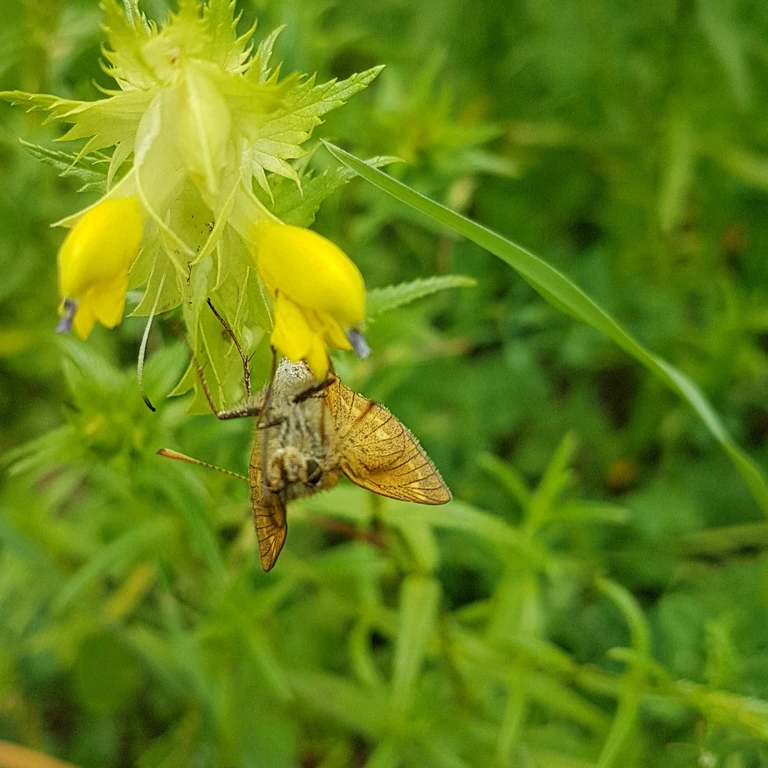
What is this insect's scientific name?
Ochlodes sylvanus (also Ochlodes venata)
